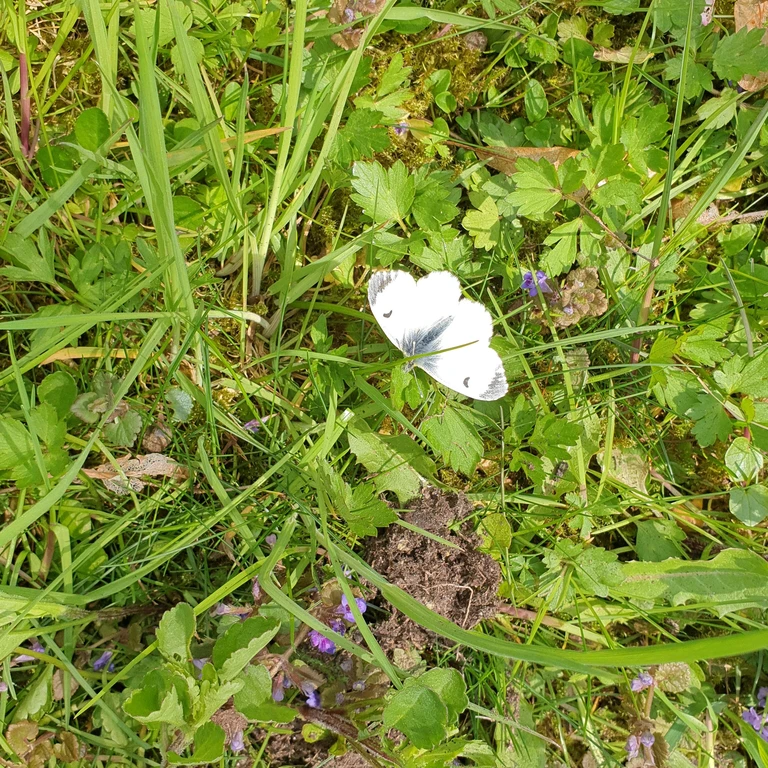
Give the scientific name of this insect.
Anthocharis cardamines
